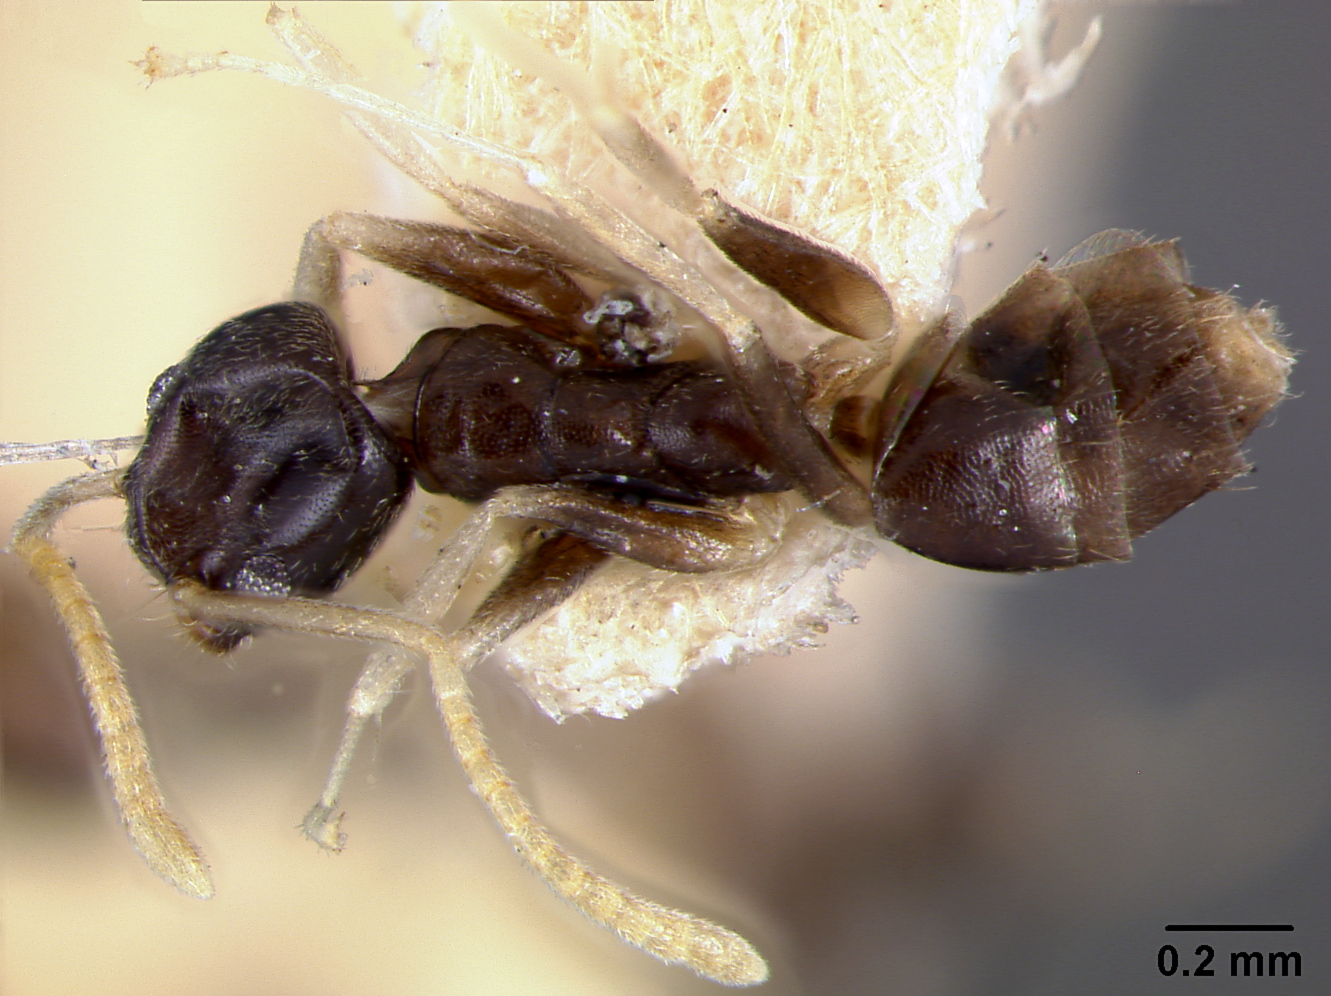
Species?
Tapinoma ramulorum
